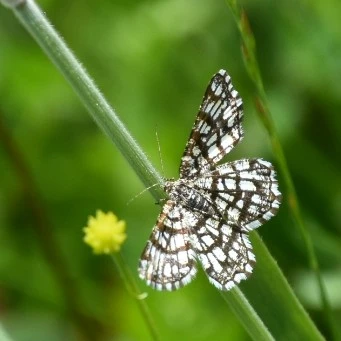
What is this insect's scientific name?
Chiasmia clathrata
